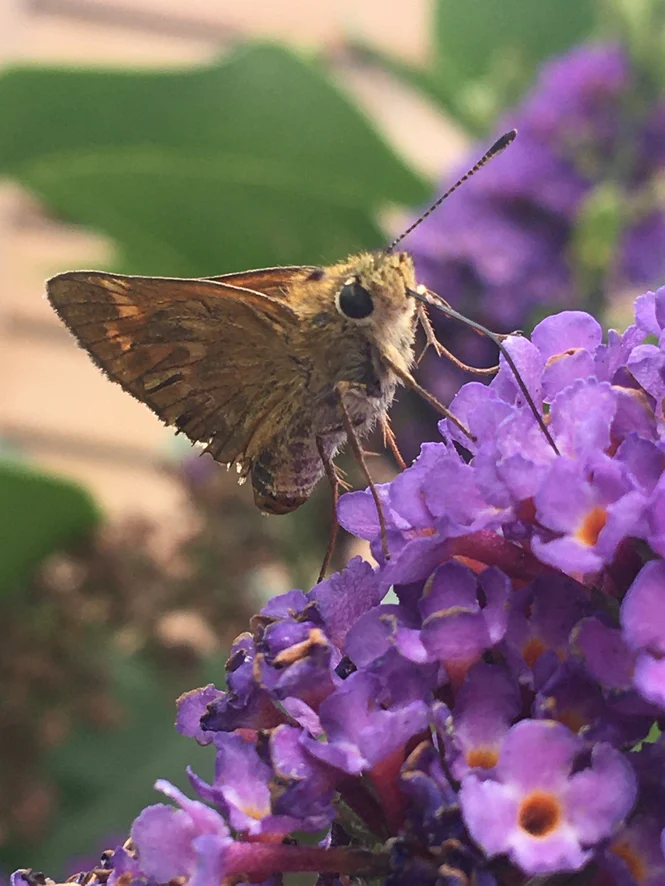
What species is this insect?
Ochlodes sylvanus (also Ochlodes venata)
